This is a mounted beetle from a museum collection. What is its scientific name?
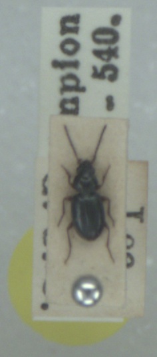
Bembidion clarkei
